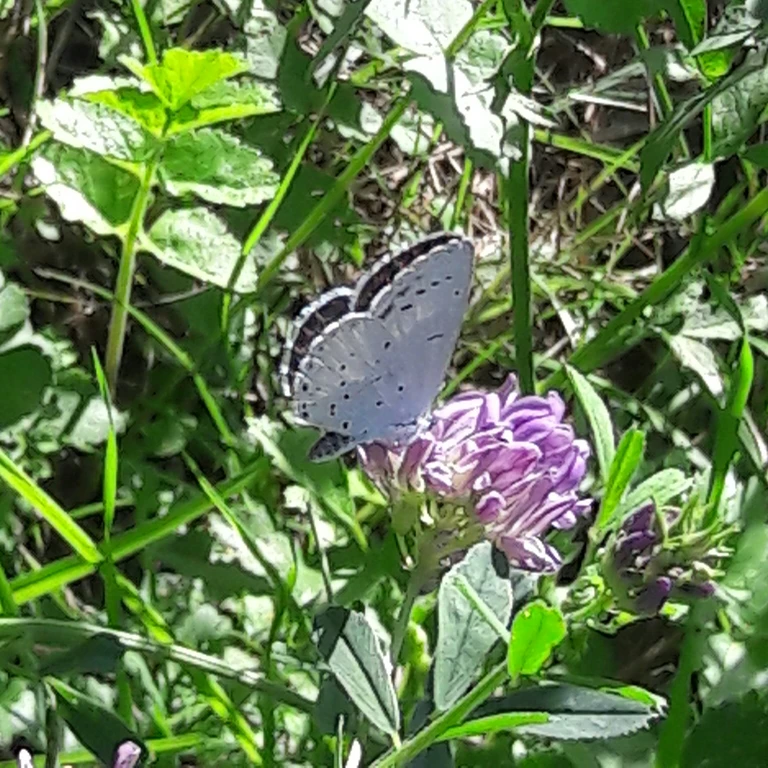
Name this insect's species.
Celastrina argiolus
